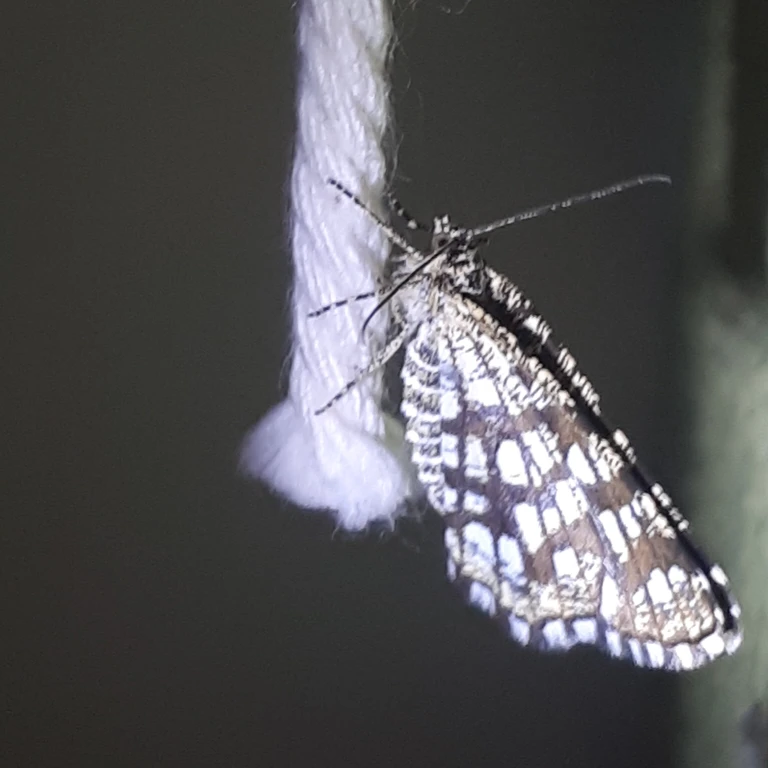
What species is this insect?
Chiasmia clathrata
